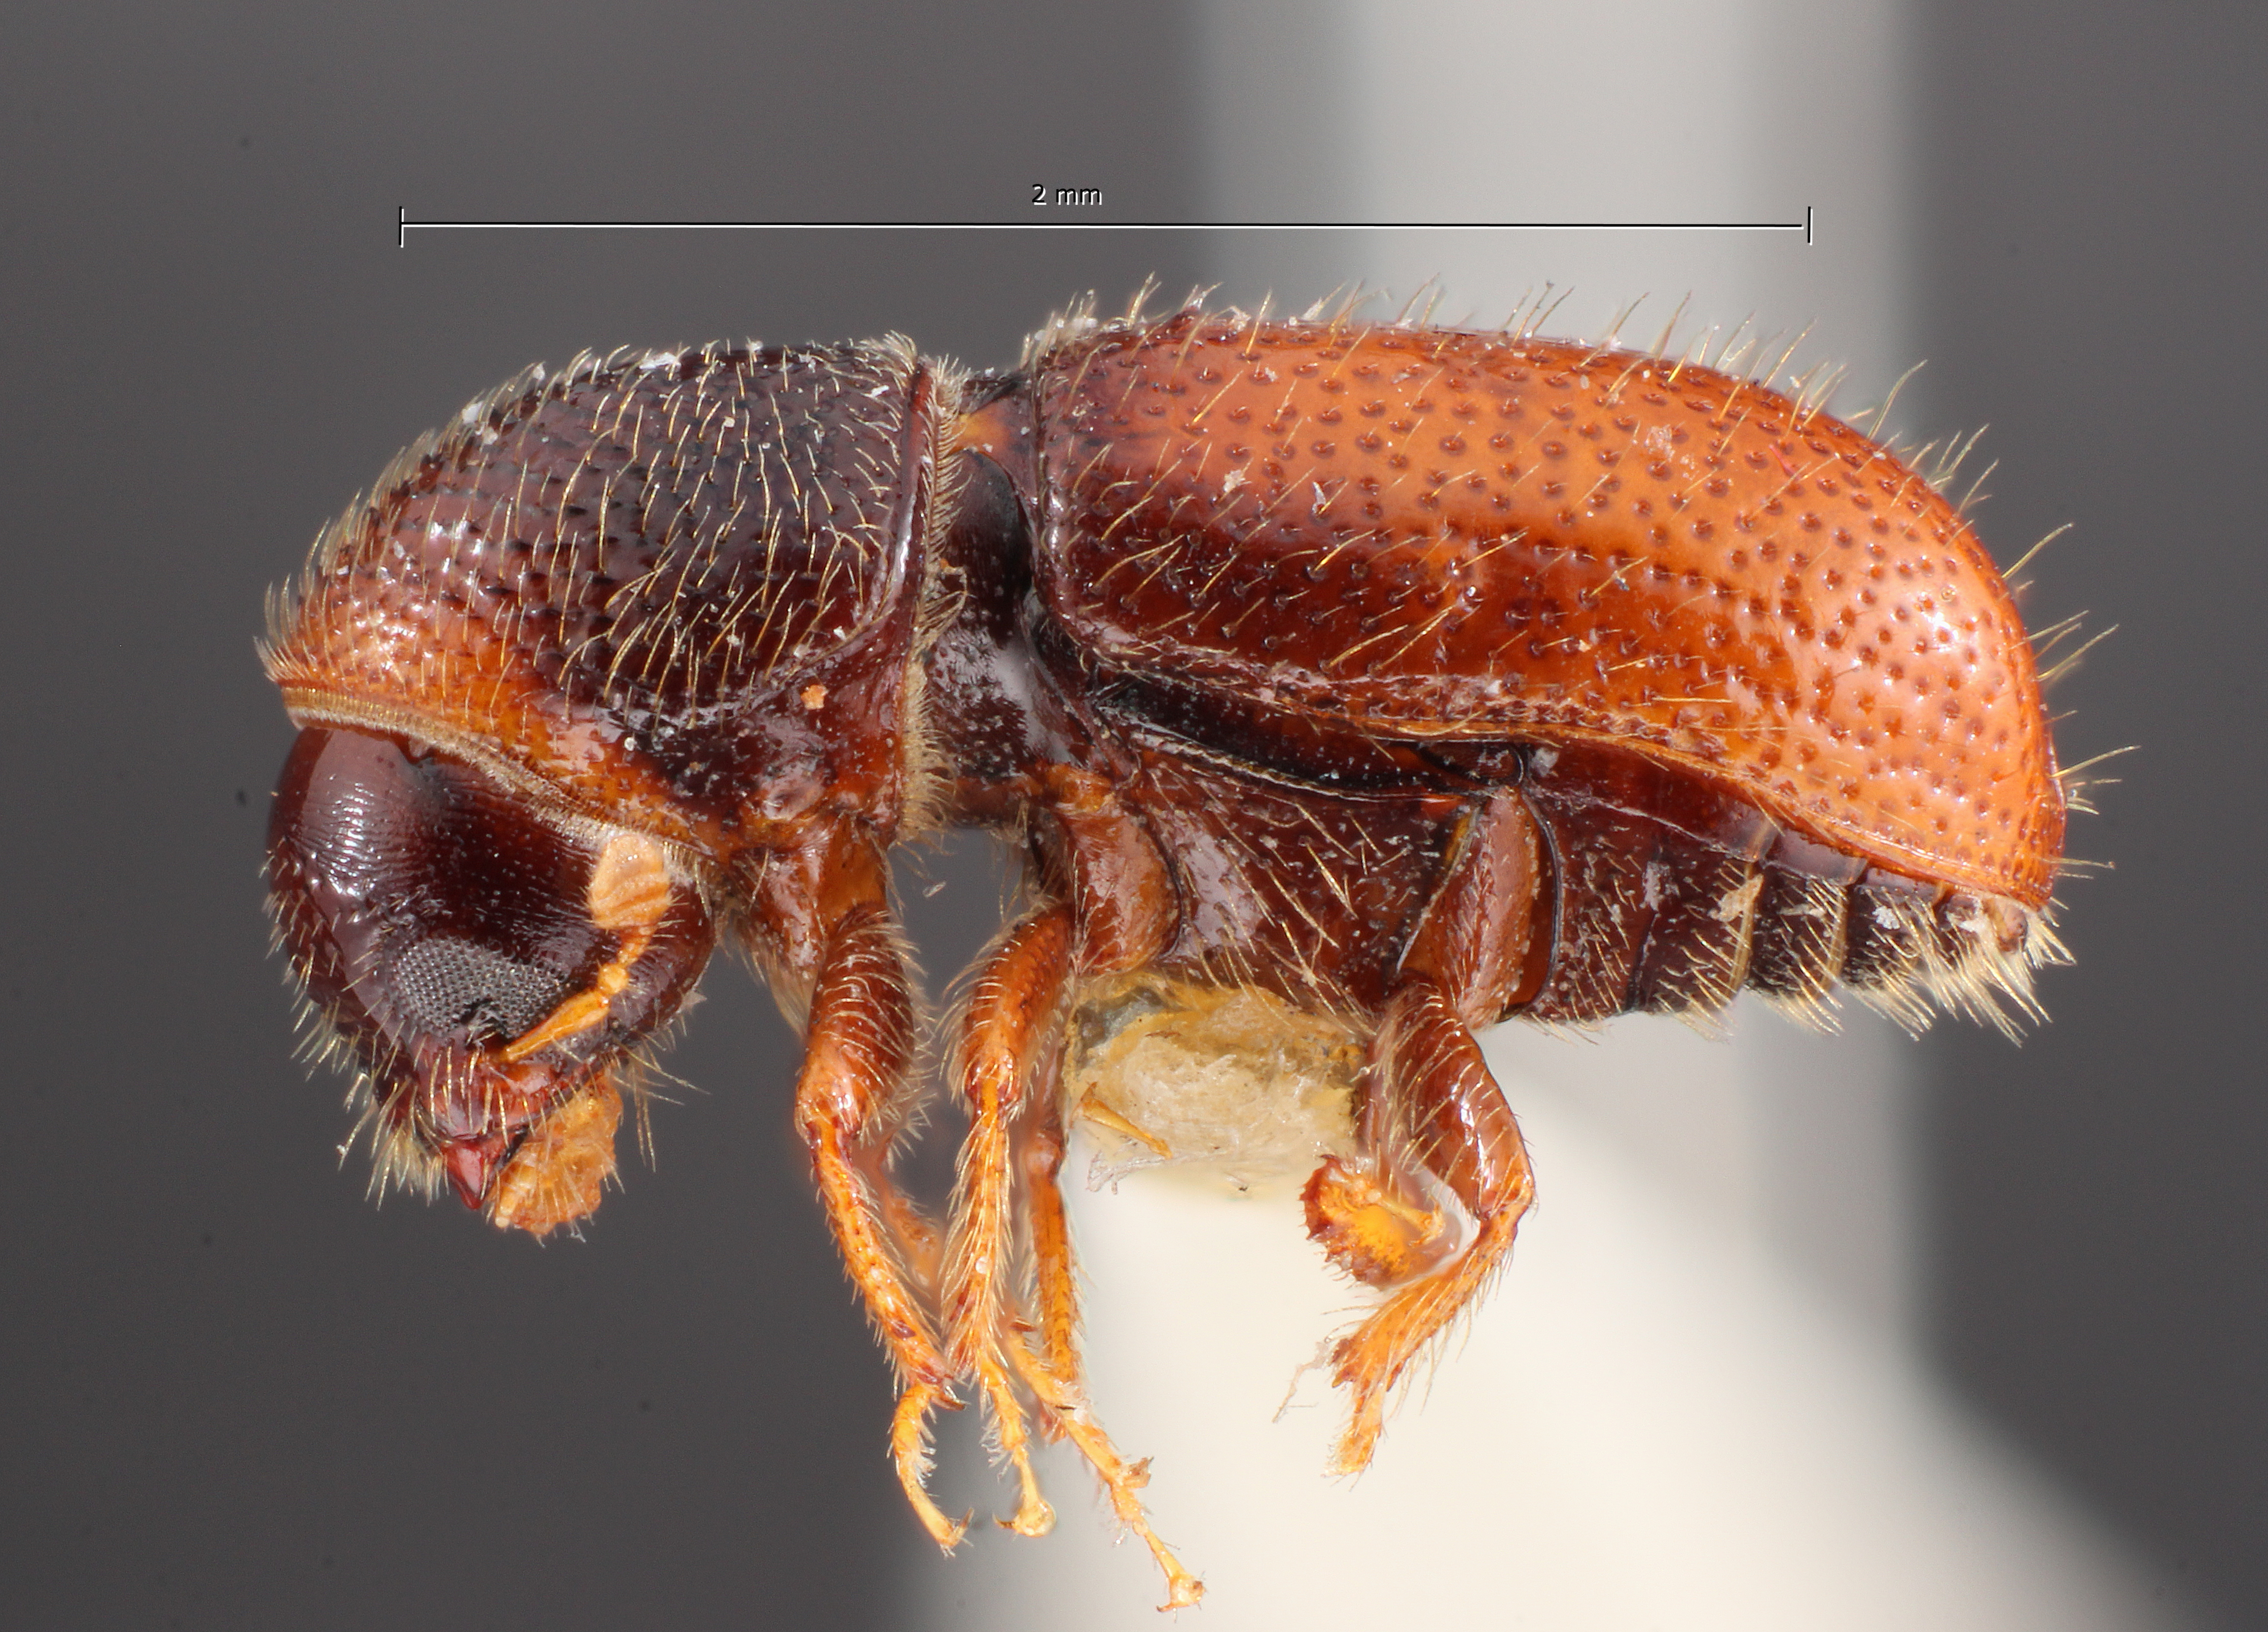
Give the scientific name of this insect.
Conophthorus edulis
